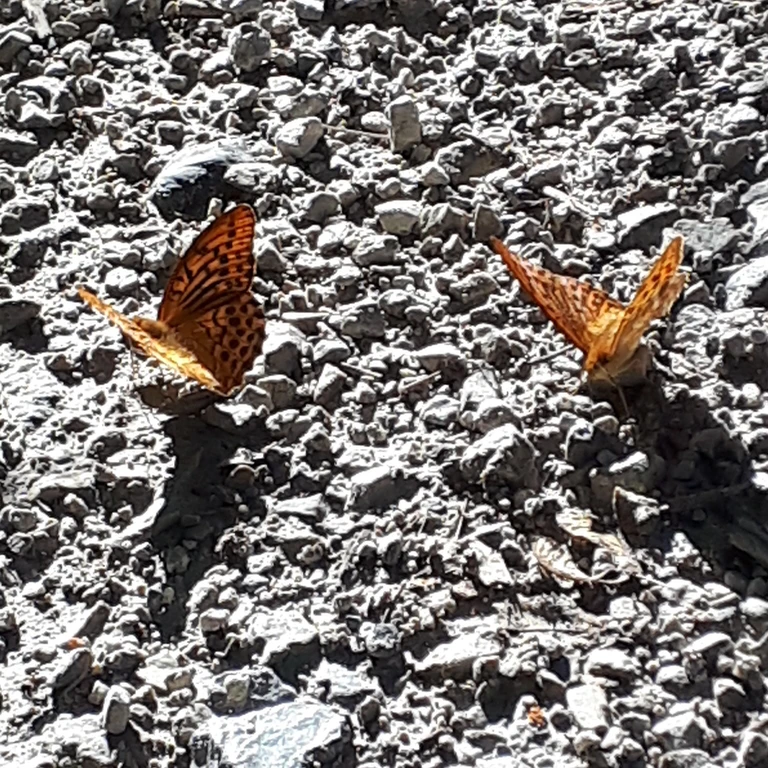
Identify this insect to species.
Argynnis paphia
